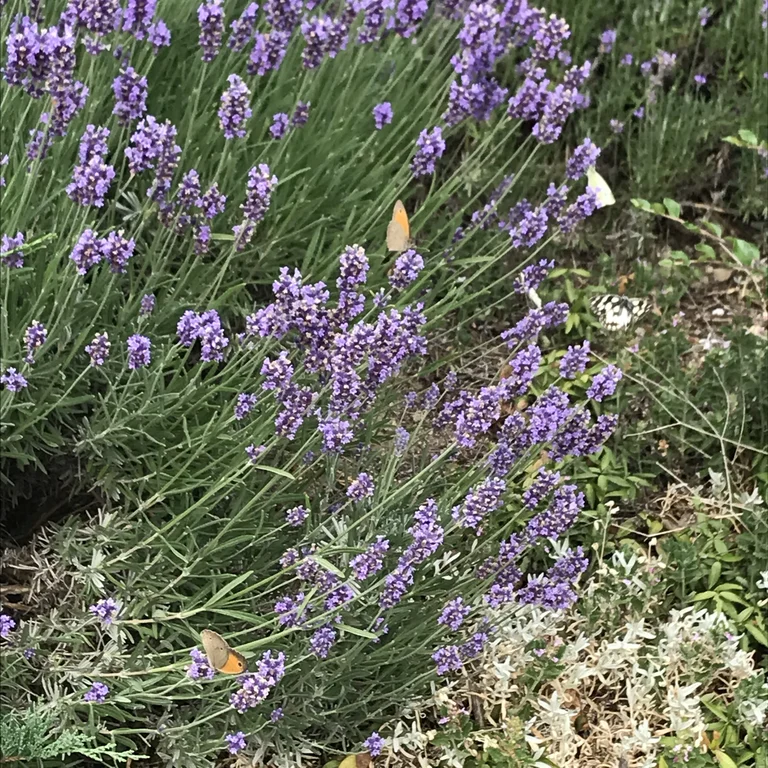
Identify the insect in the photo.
Maniola jurtina
